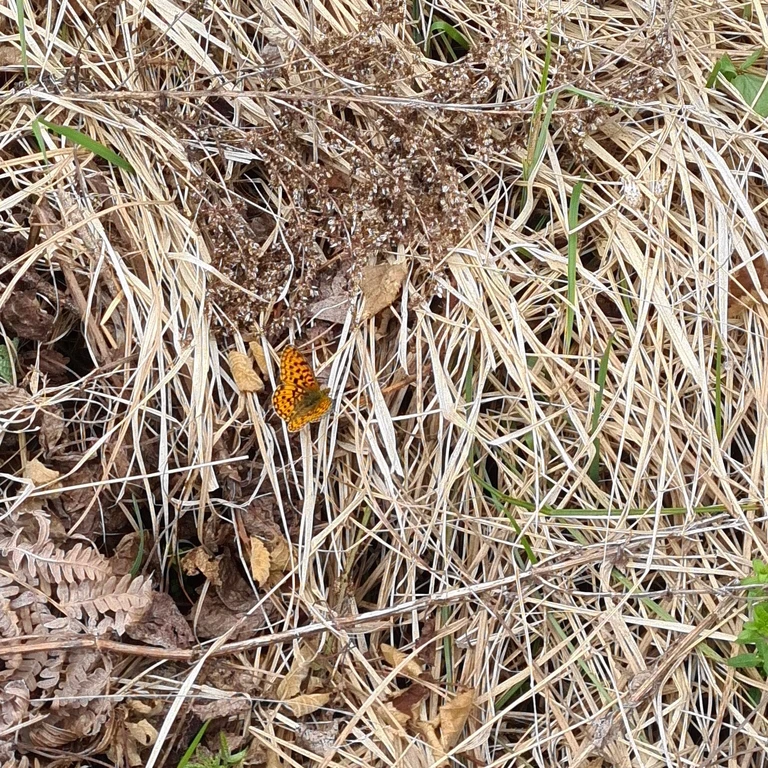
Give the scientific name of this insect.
Boloria euphrosyne (also Clossiana euphrosyne)
